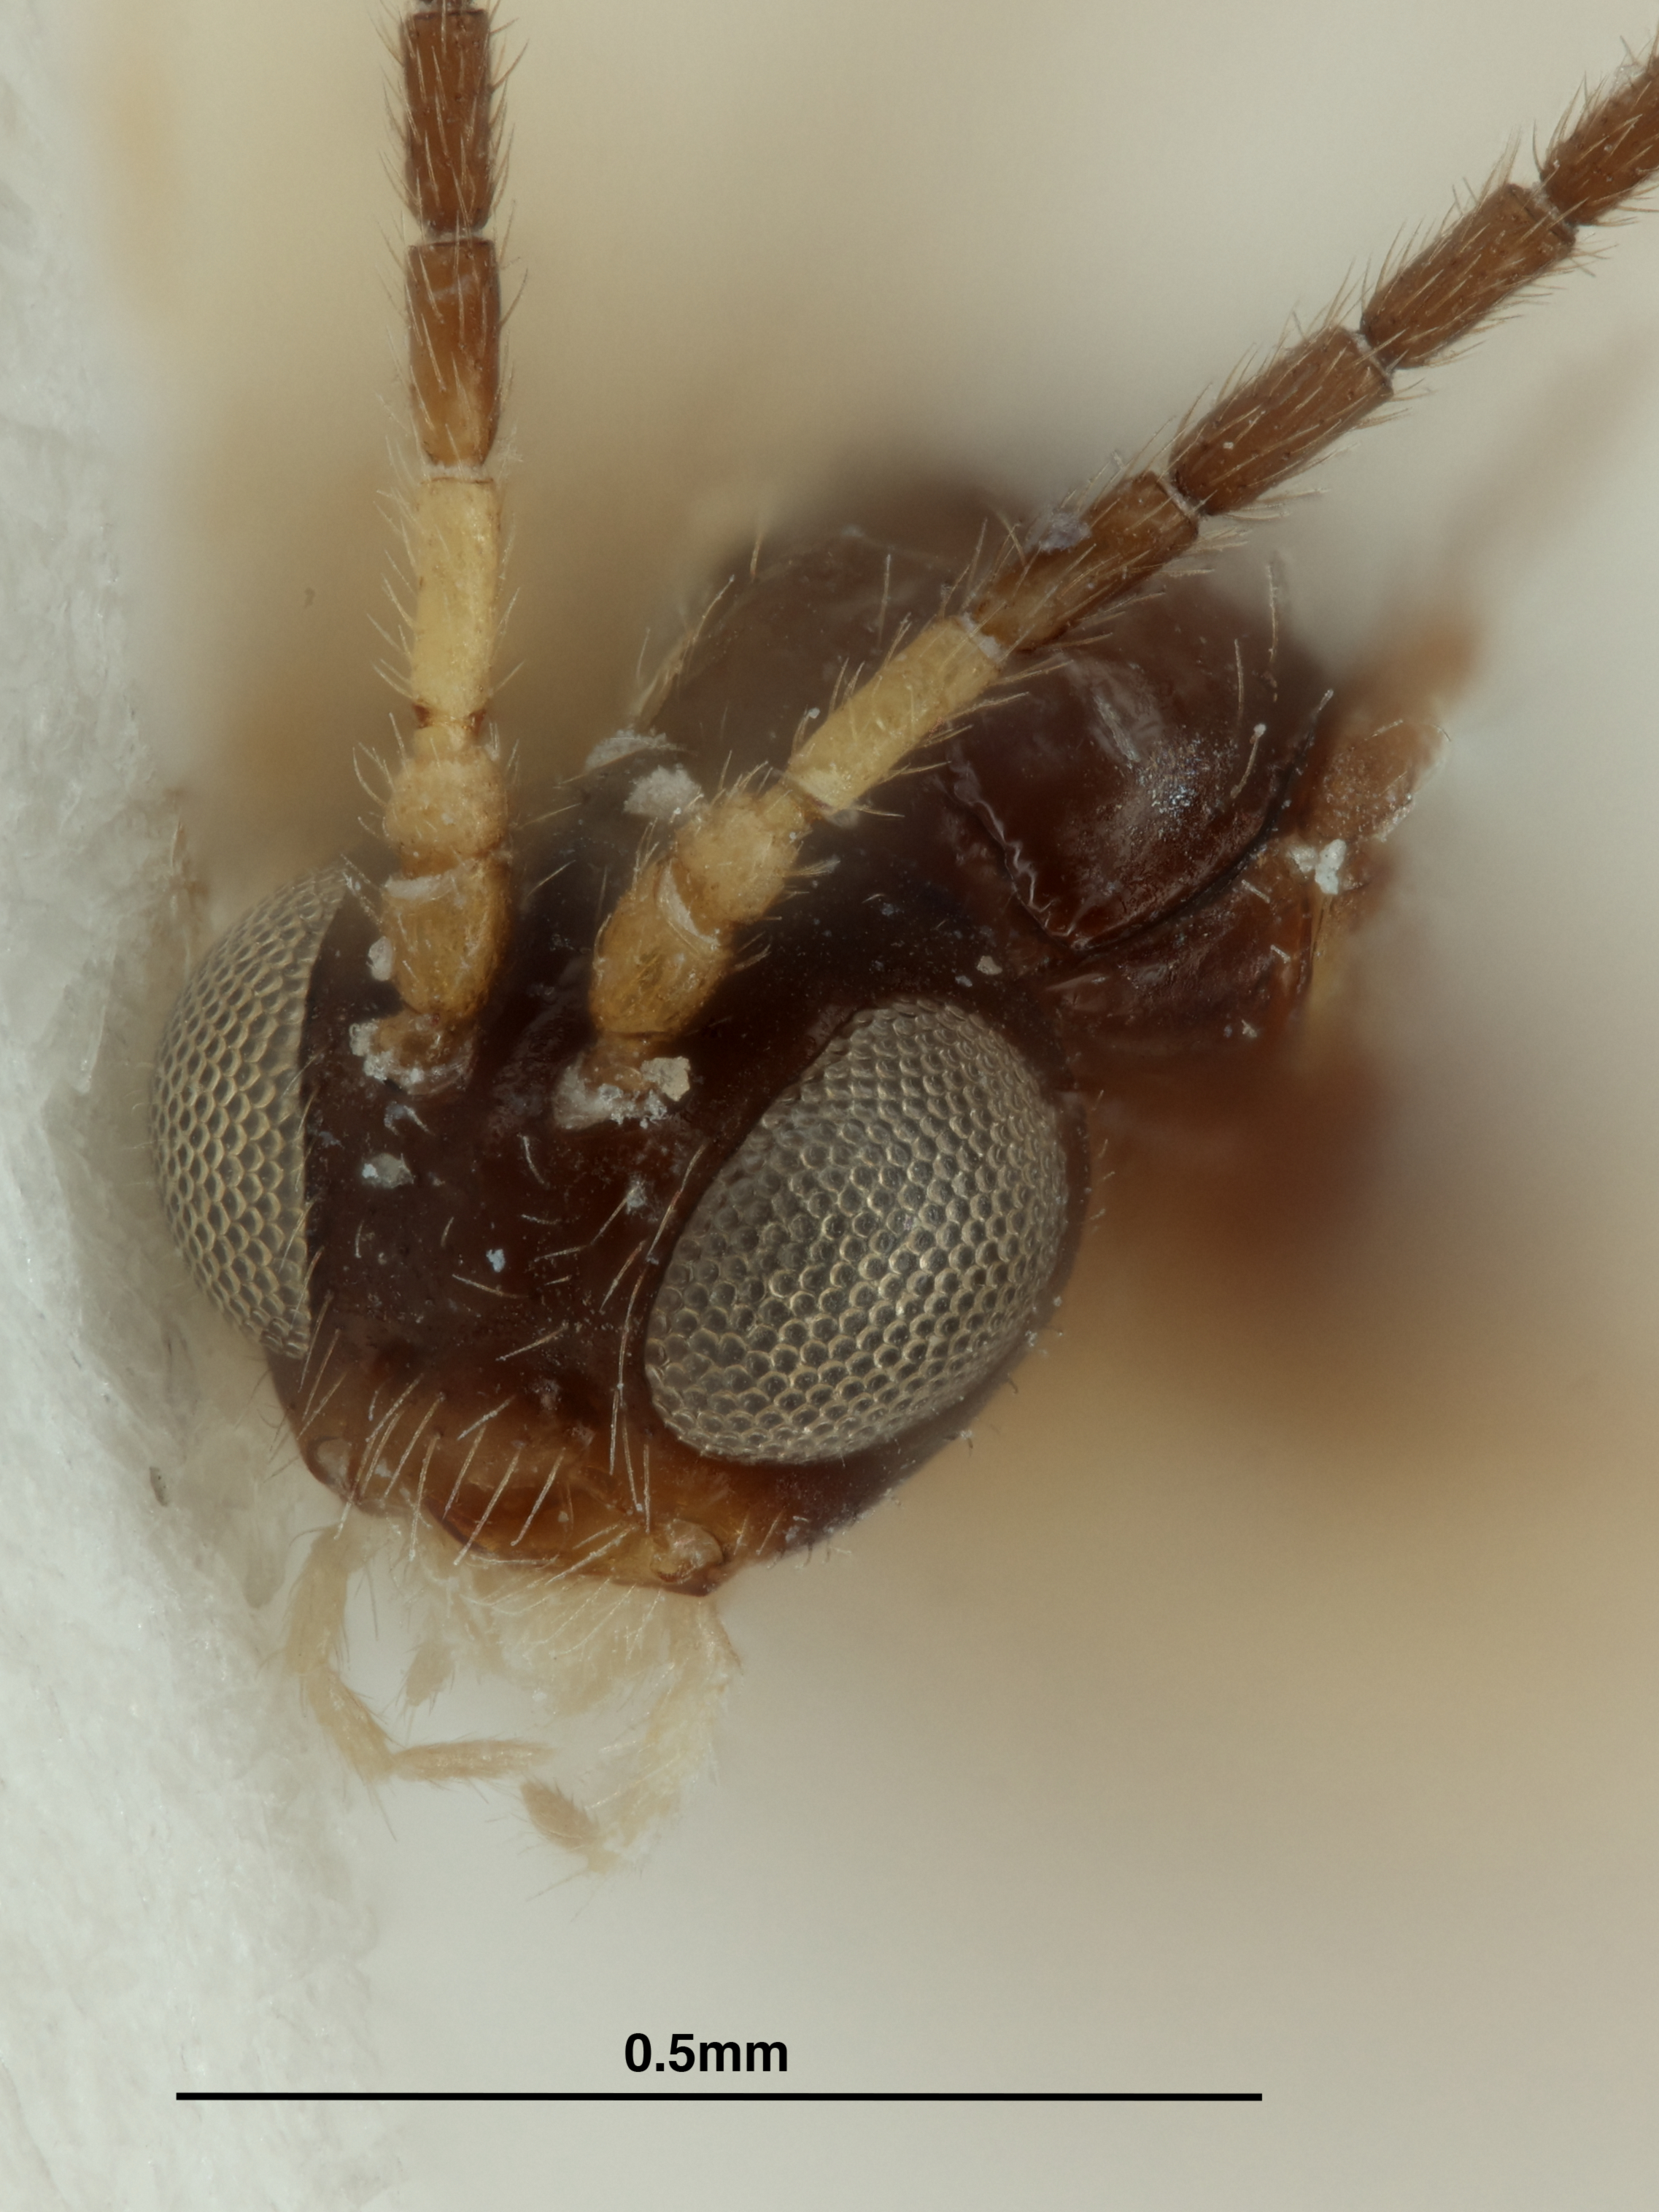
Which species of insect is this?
Monoctonus campbellianus
